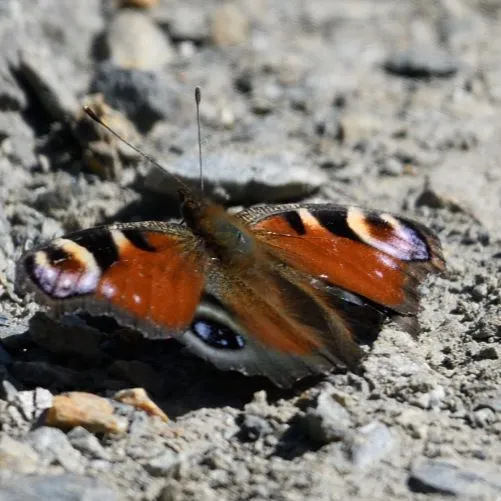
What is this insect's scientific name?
Aglais io
